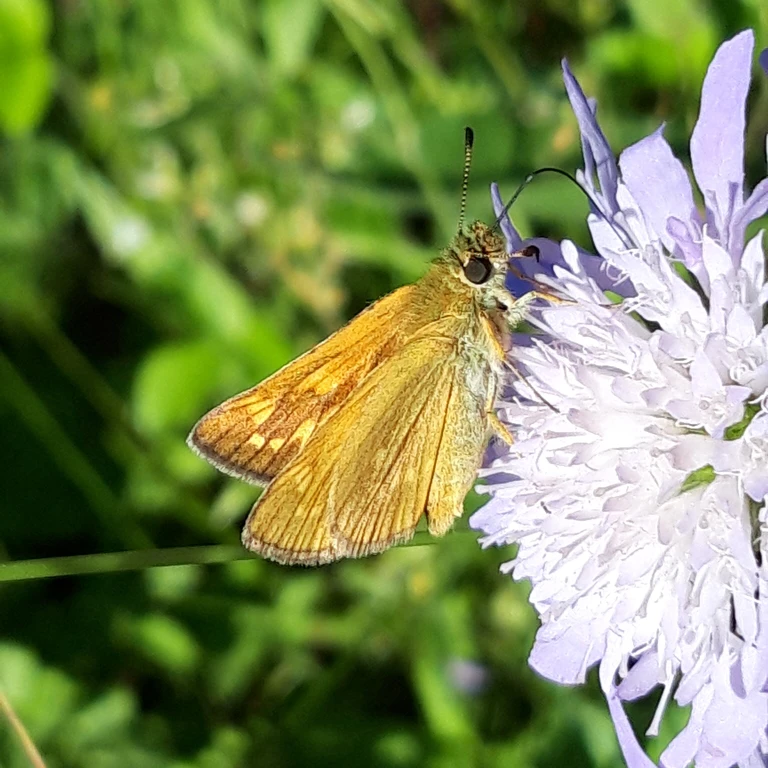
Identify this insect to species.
Ochlodes sylvanus (also Ochlodes venata)
